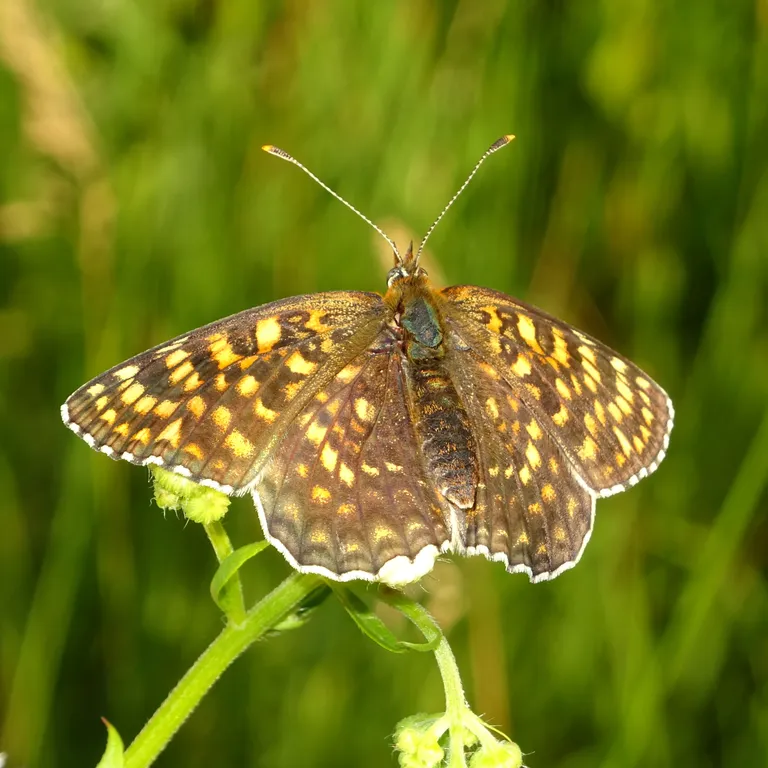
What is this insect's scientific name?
Melitaea phoebe
